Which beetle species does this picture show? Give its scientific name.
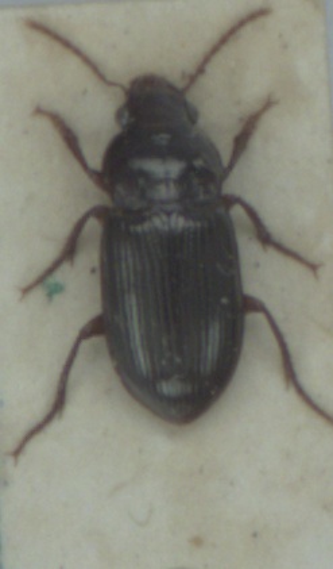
Amara apricaria
